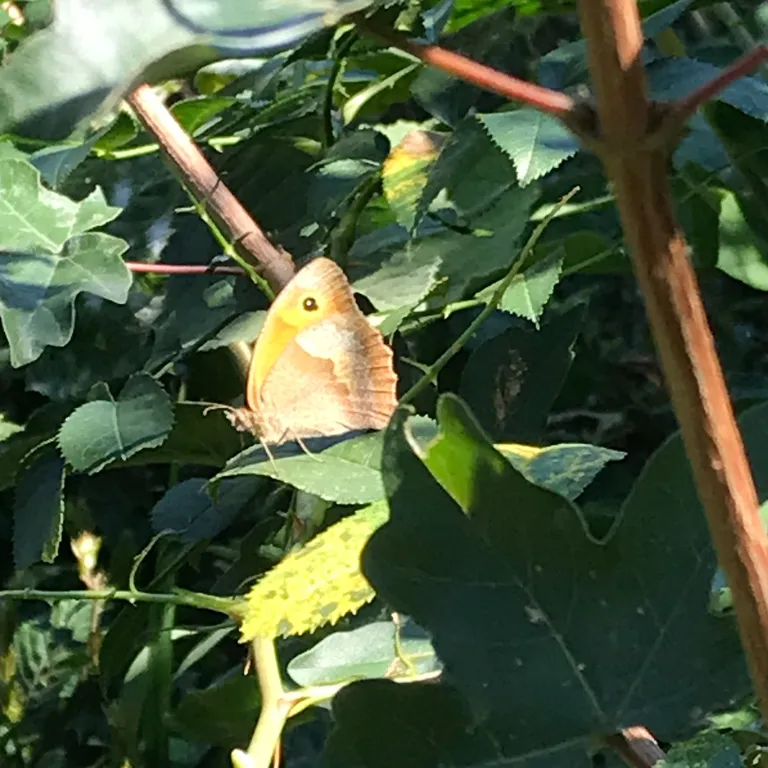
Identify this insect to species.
Maniola jurtina
